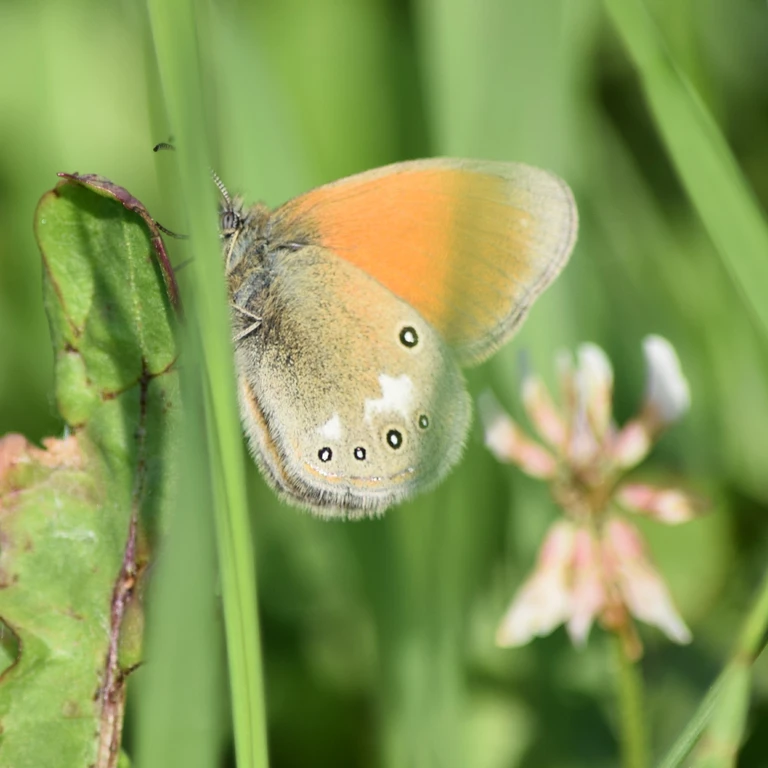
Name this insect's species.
Coenonympha glycerion (also Coenonympha iphis)
